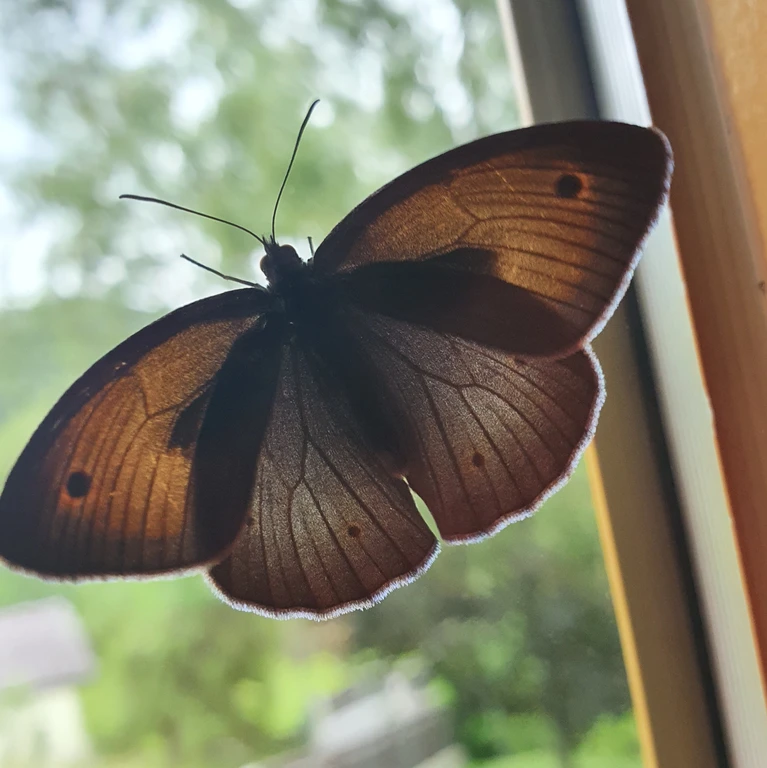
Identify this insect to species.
Maniola jurtina
